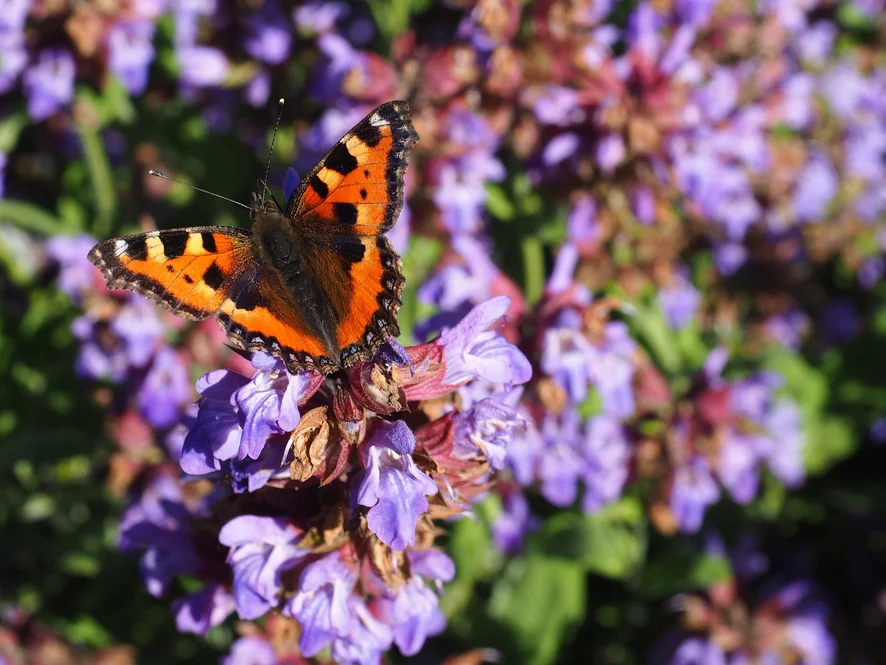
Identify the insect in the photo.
Aglais urticae
